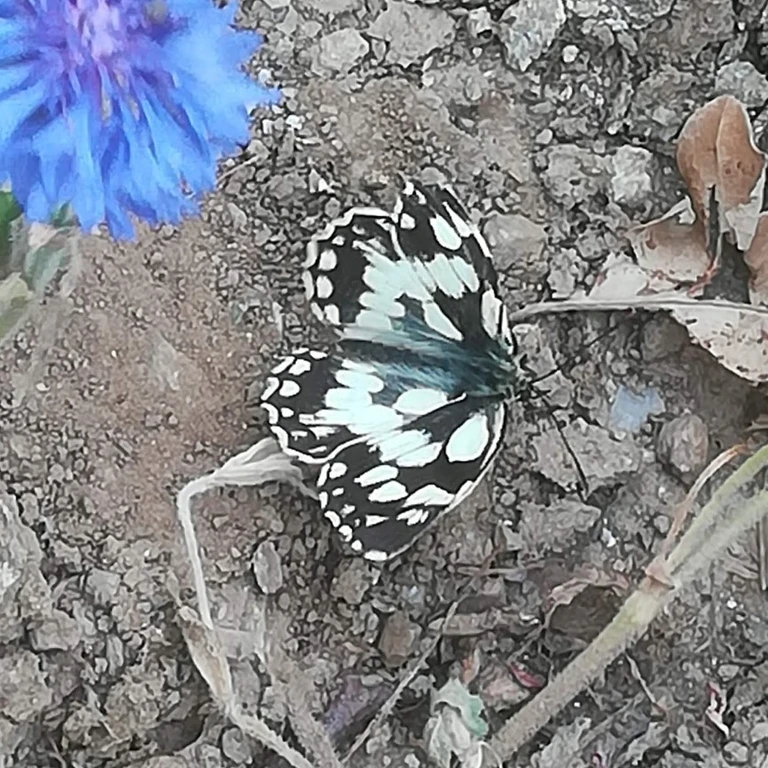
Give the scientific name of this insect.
Melanargia galathea
